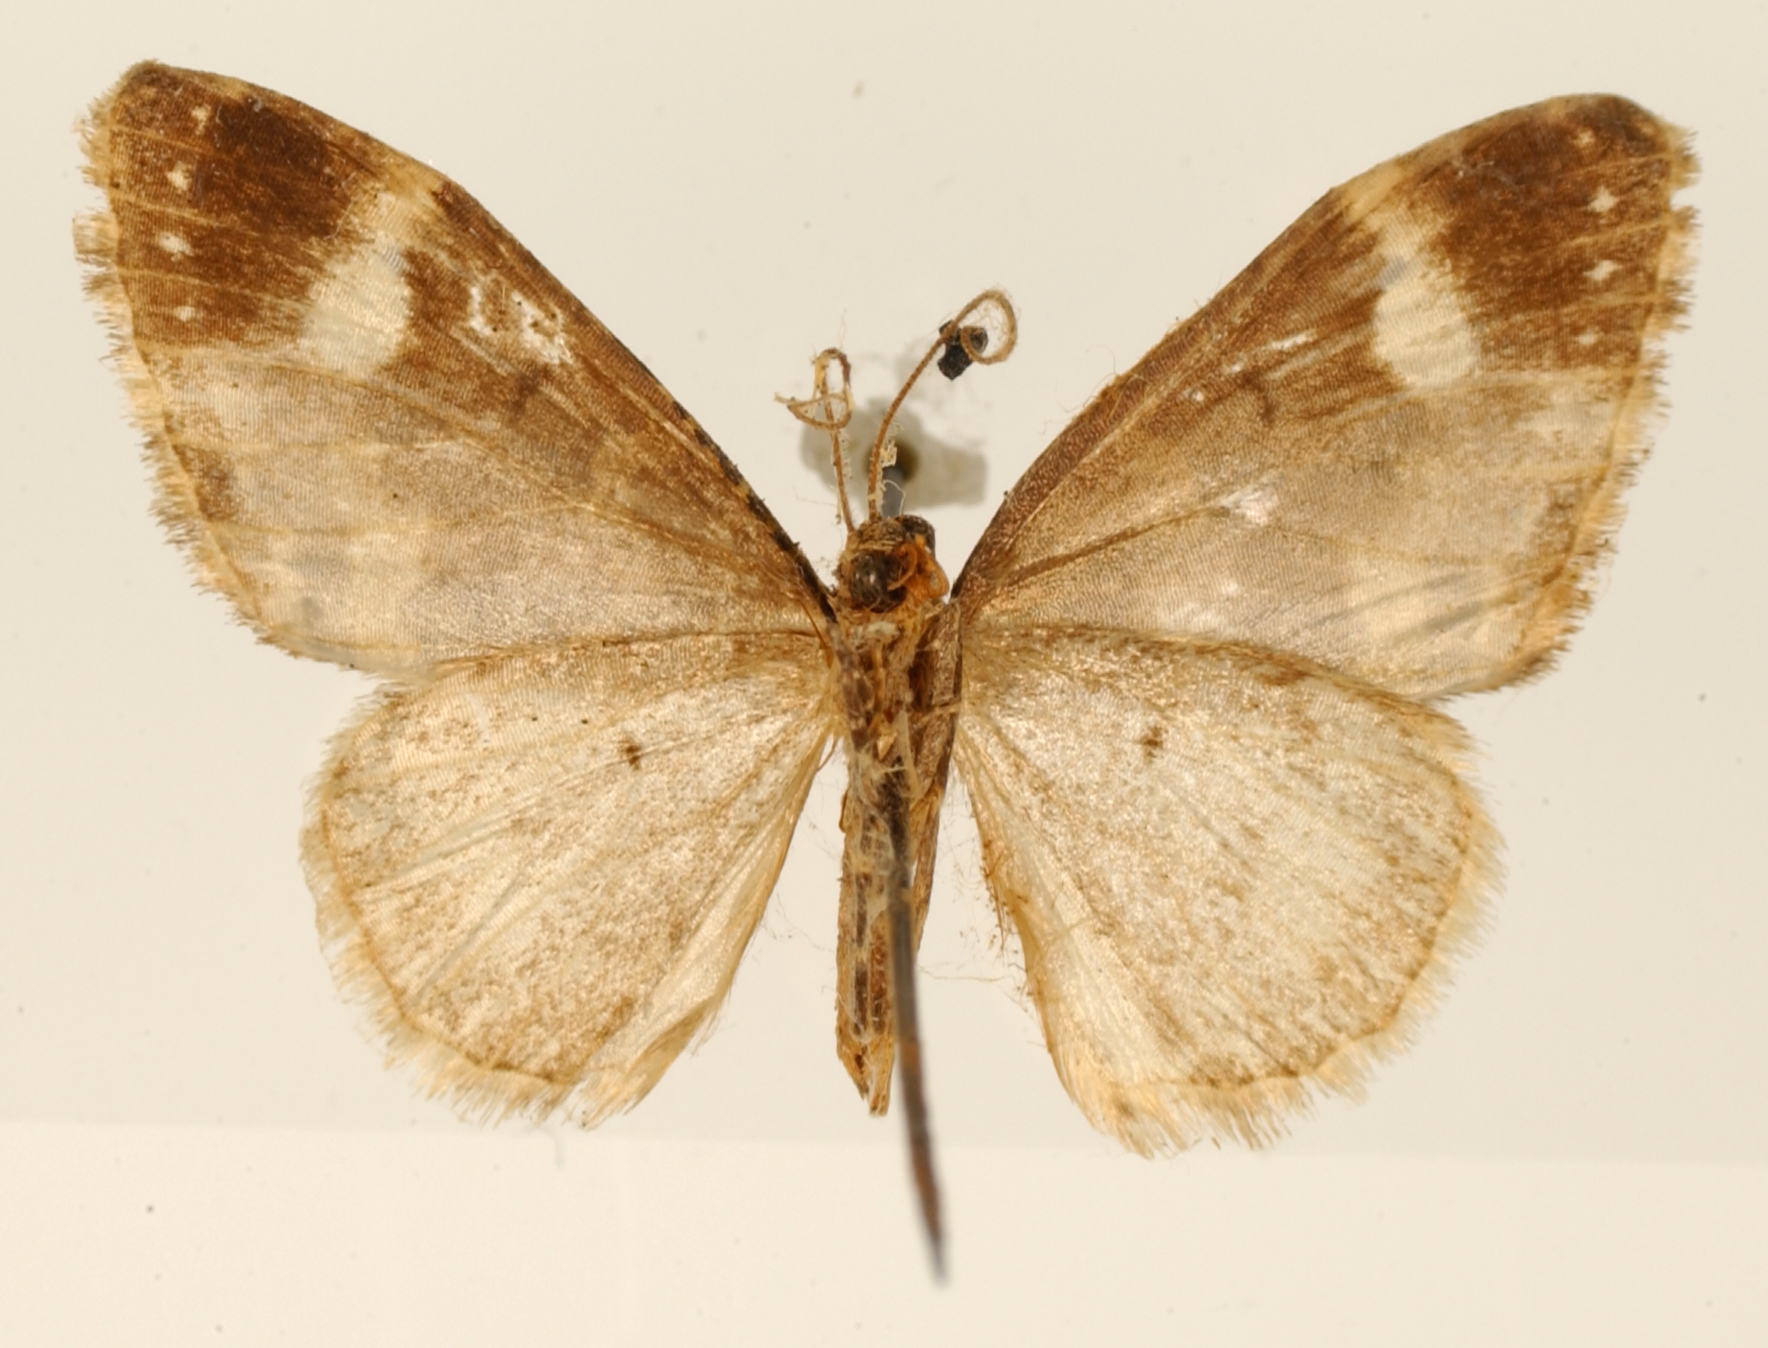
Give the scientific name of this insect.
Cidaria sabrosa
